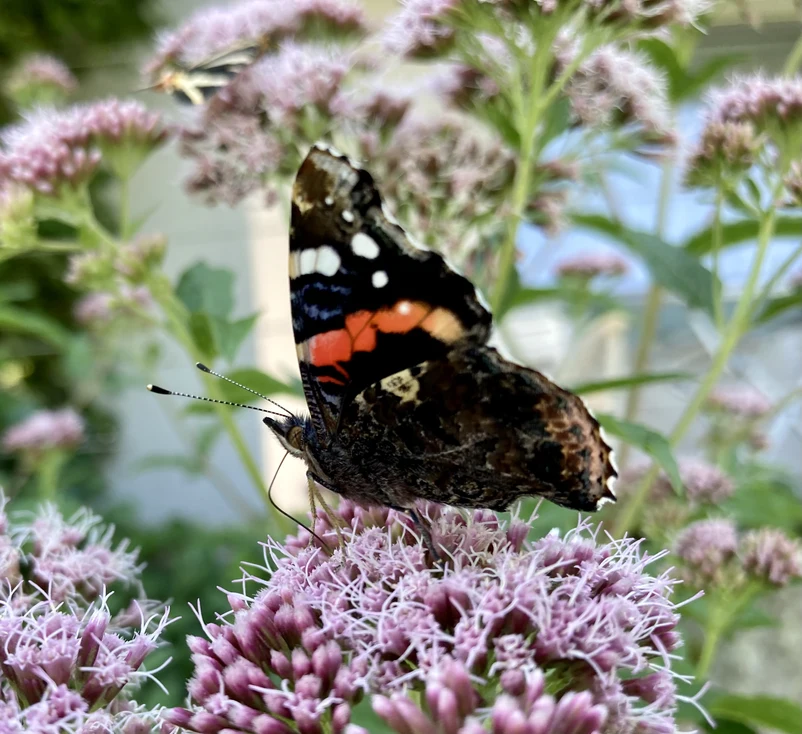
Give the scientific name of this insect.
Vanessa atalanta
